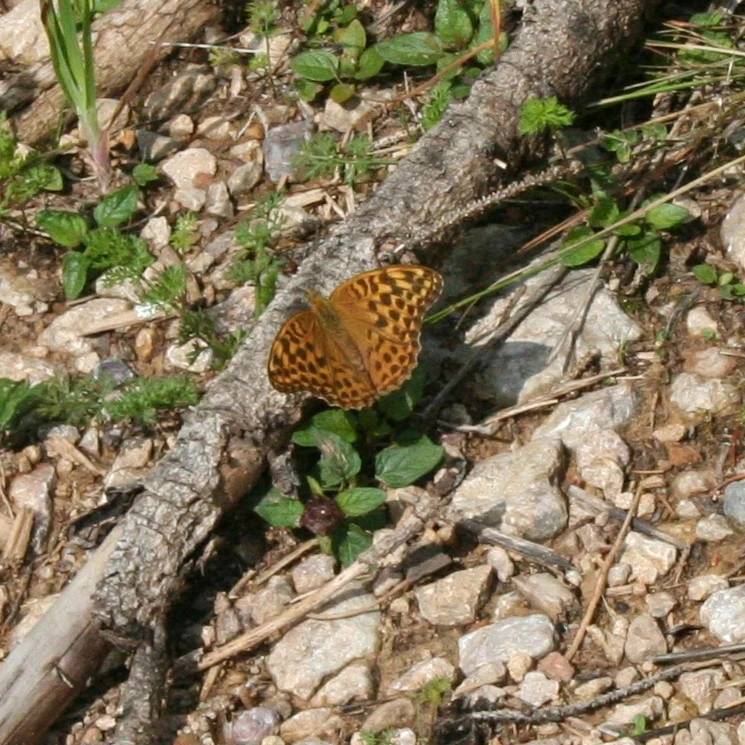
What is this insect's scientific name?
Argynnis paphia
